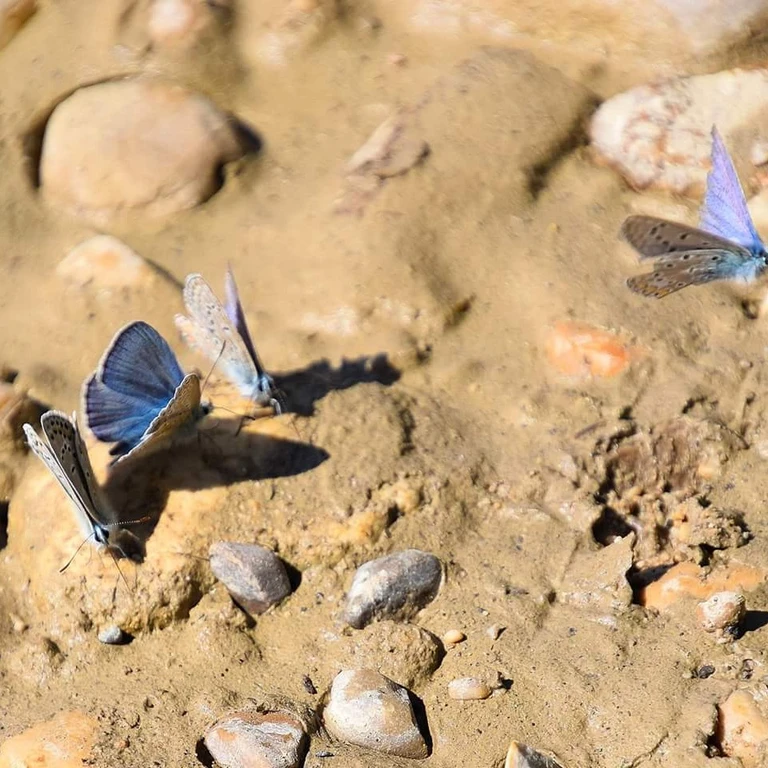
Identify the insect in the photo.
Polyommatus icarus
